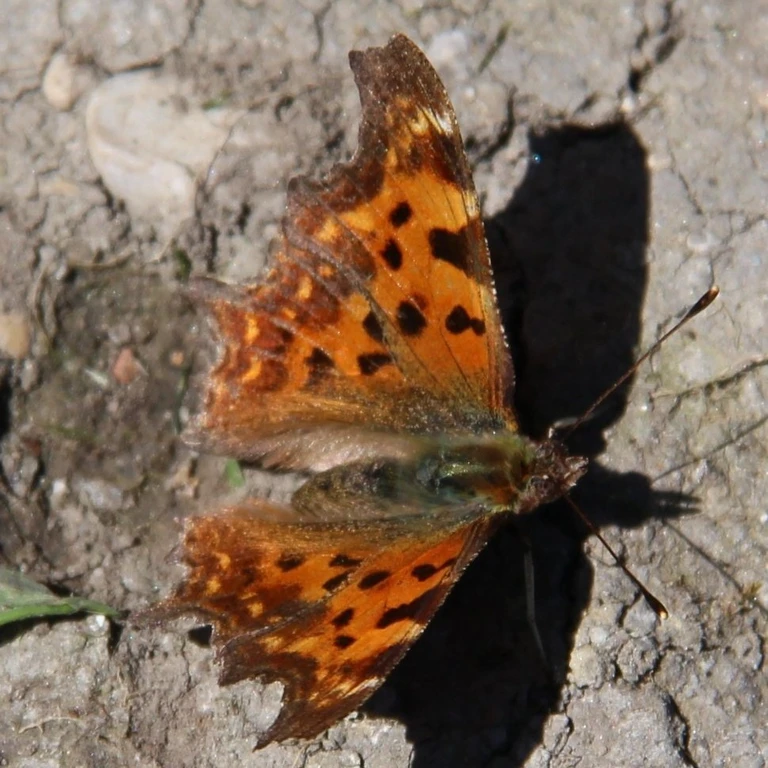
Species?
Polygonia c-album
